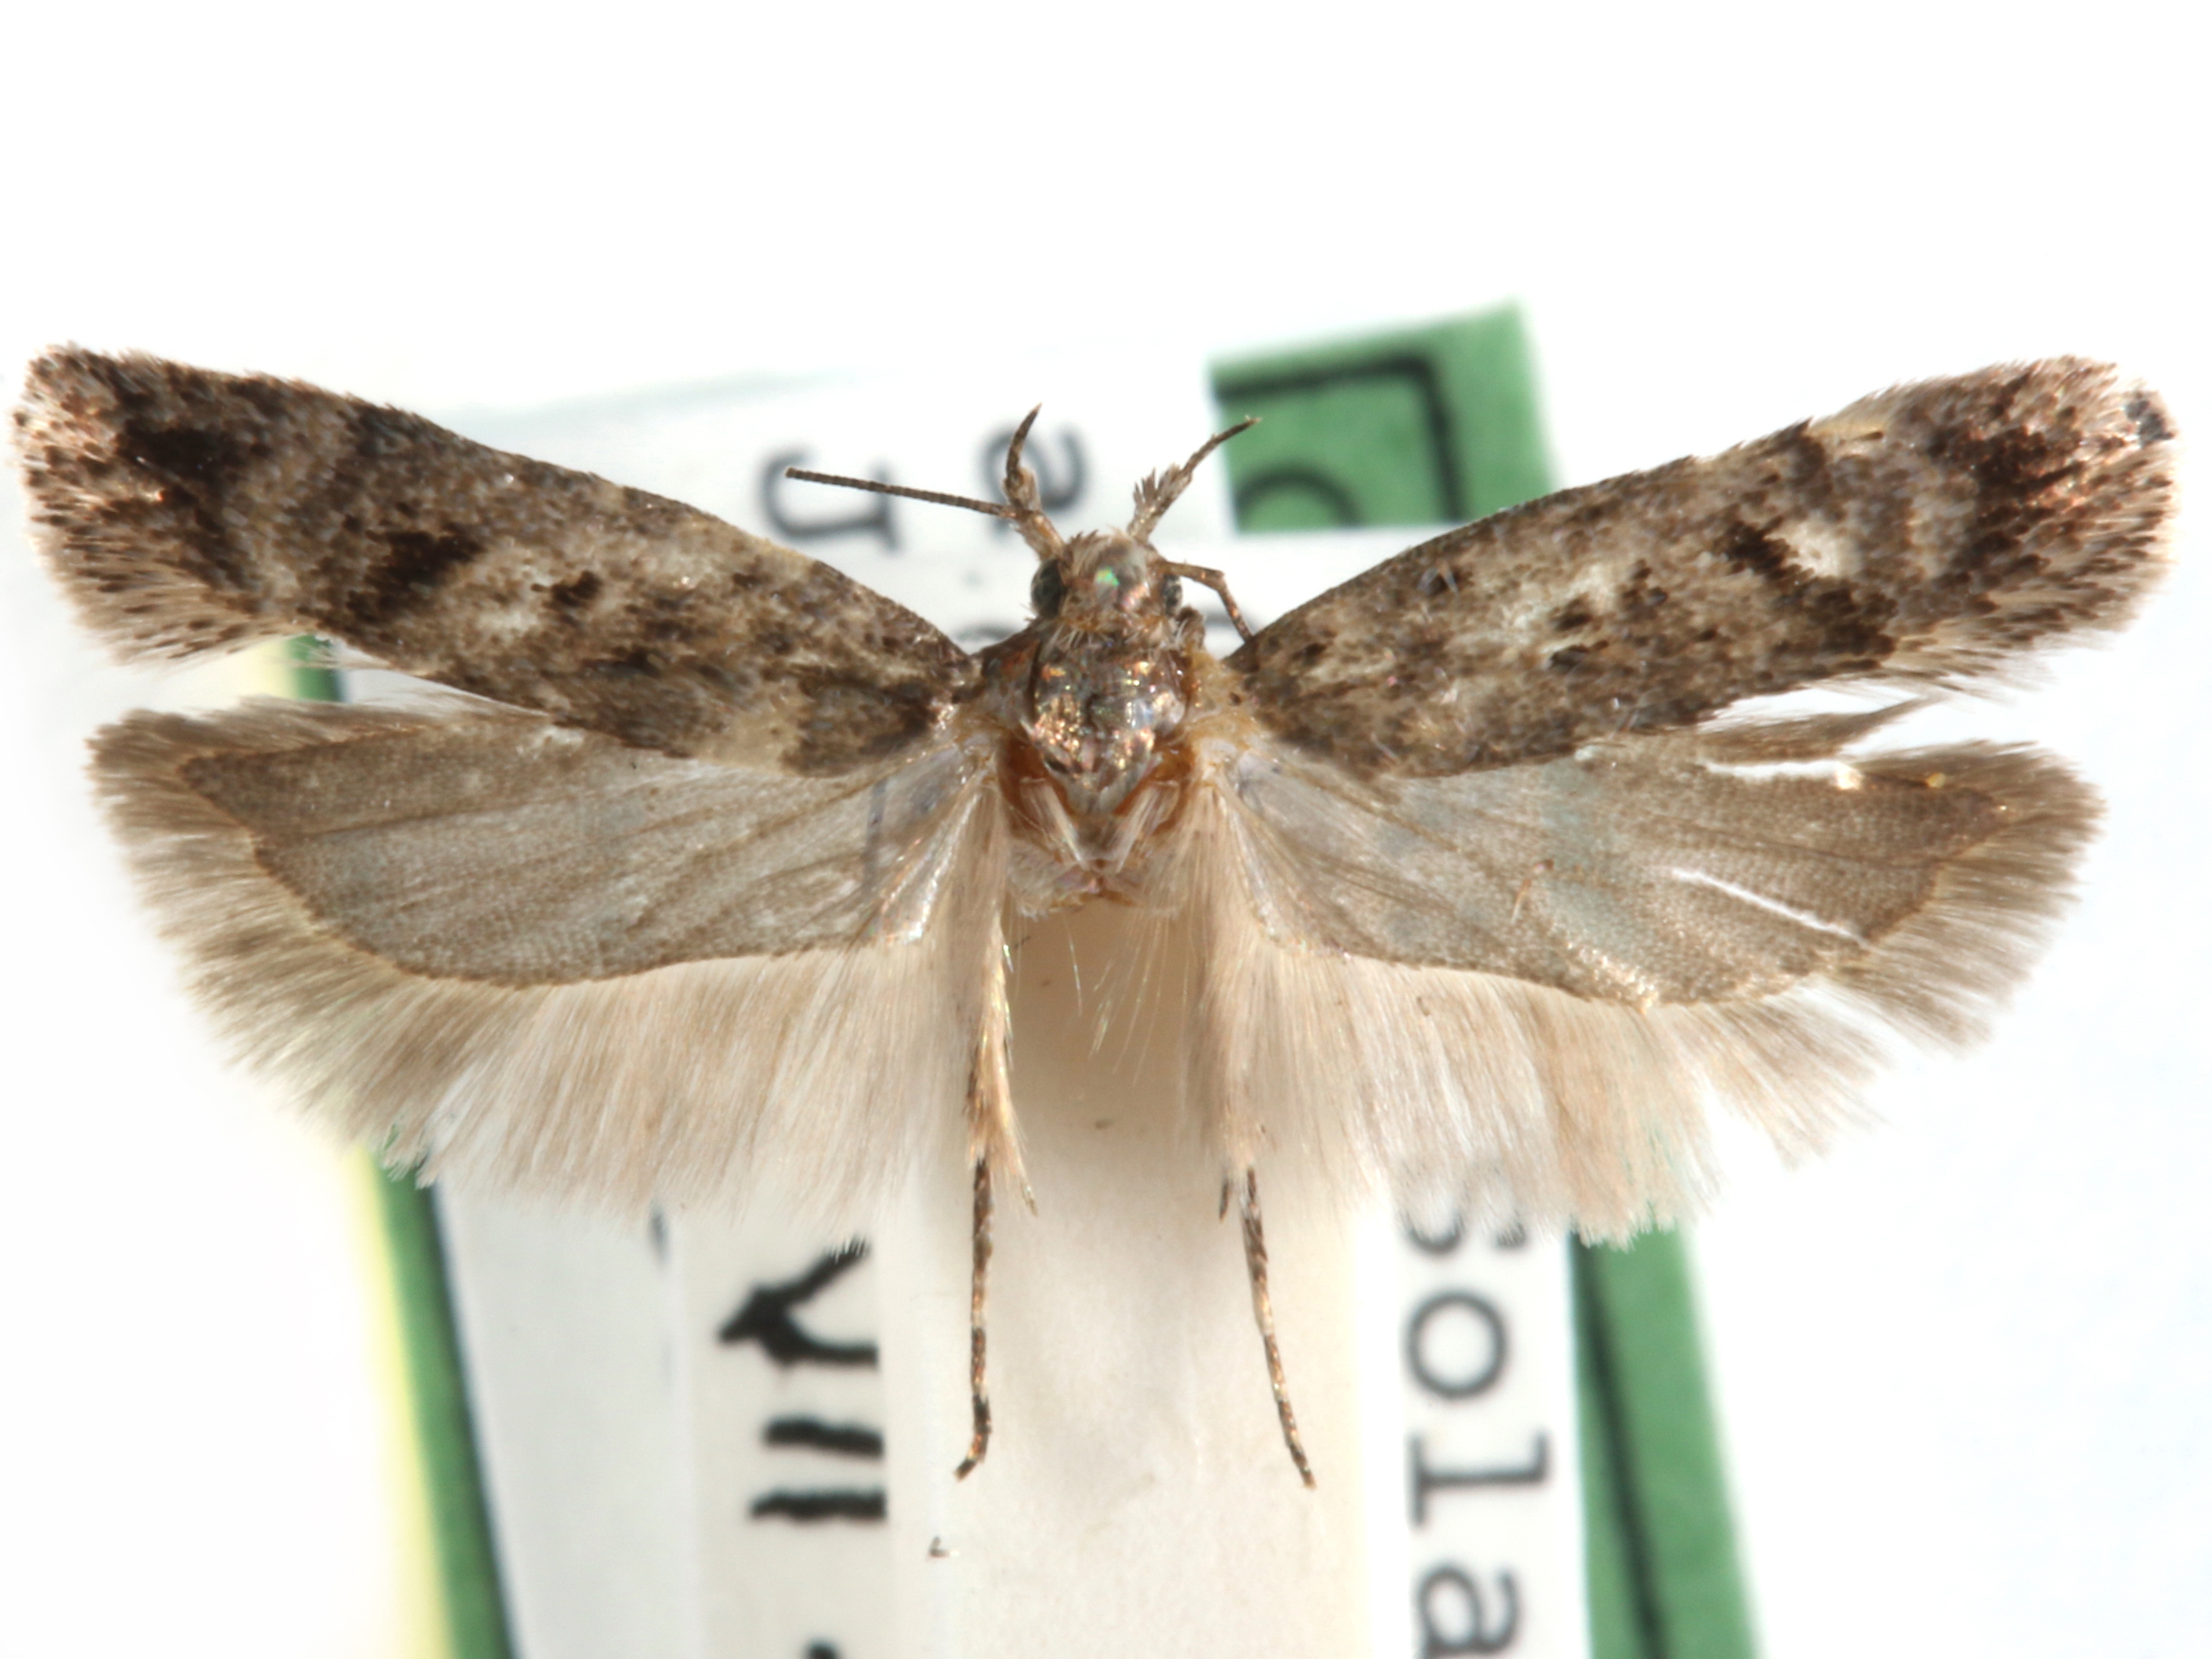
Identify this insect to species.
Chionodes restio
